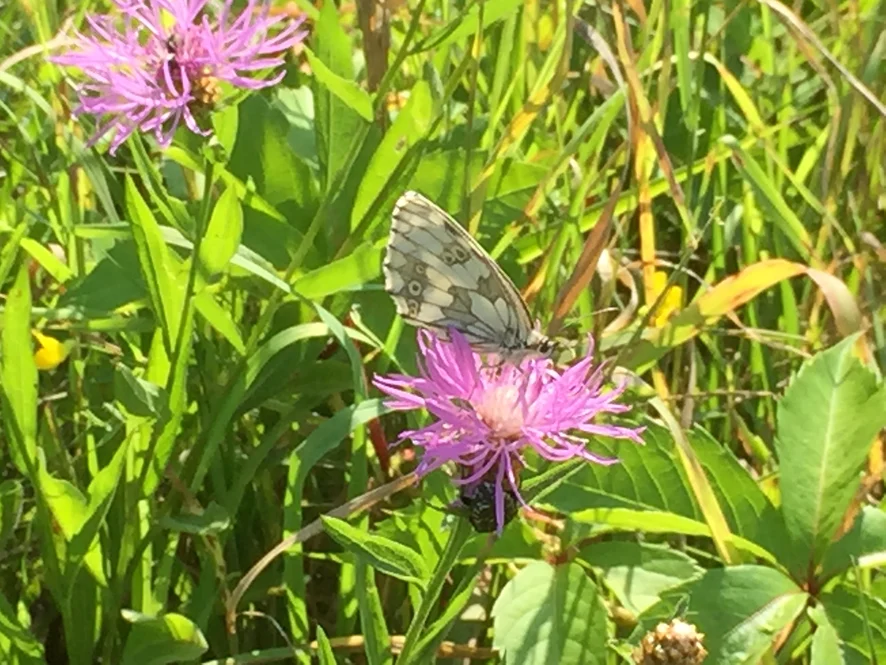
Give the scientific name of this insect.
Melanargia galathea
